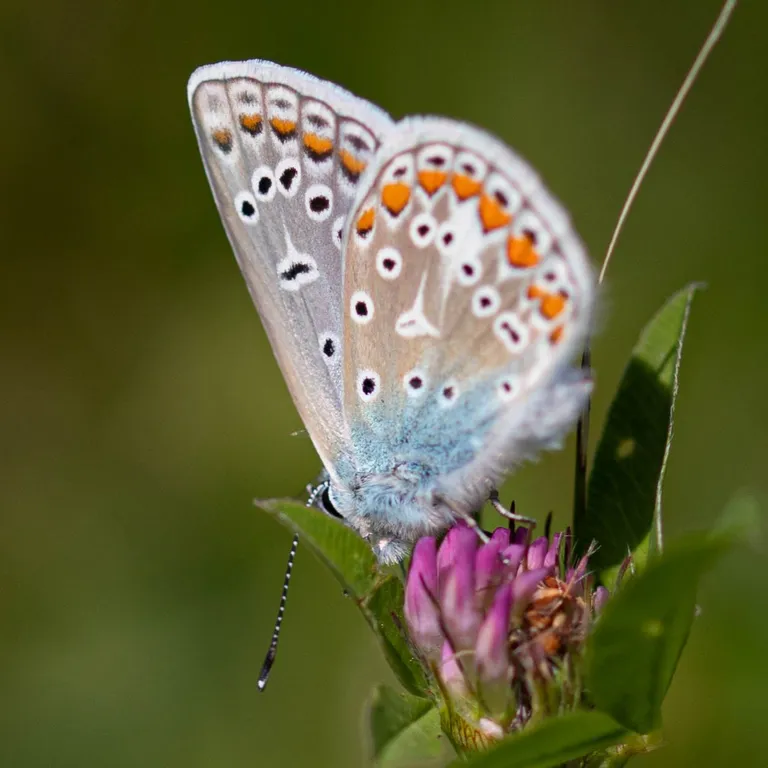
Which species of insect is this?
Polyommatus icarus
